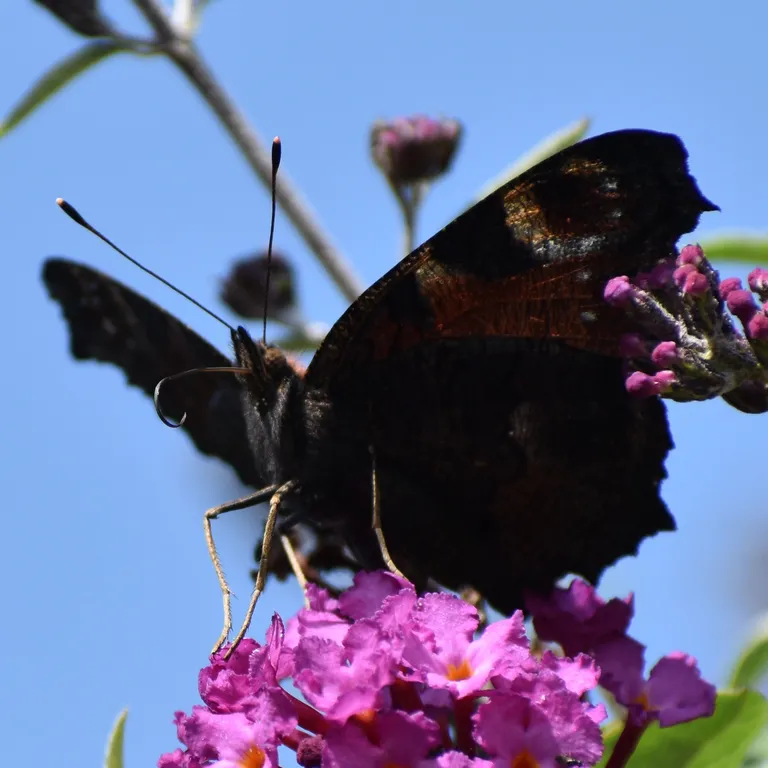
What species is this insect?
Aglais io
